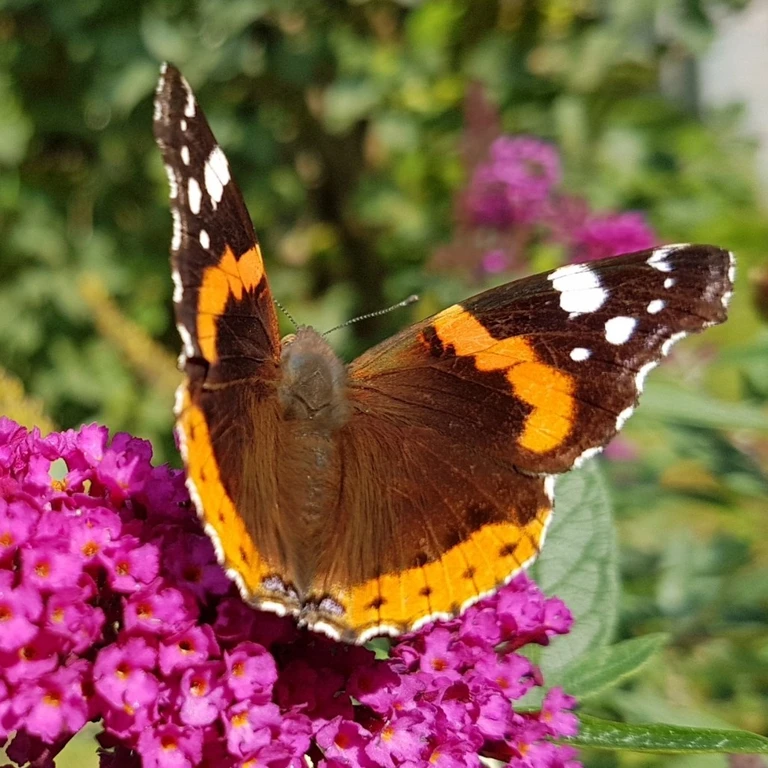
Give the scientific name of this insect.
Vanessa atalanta
